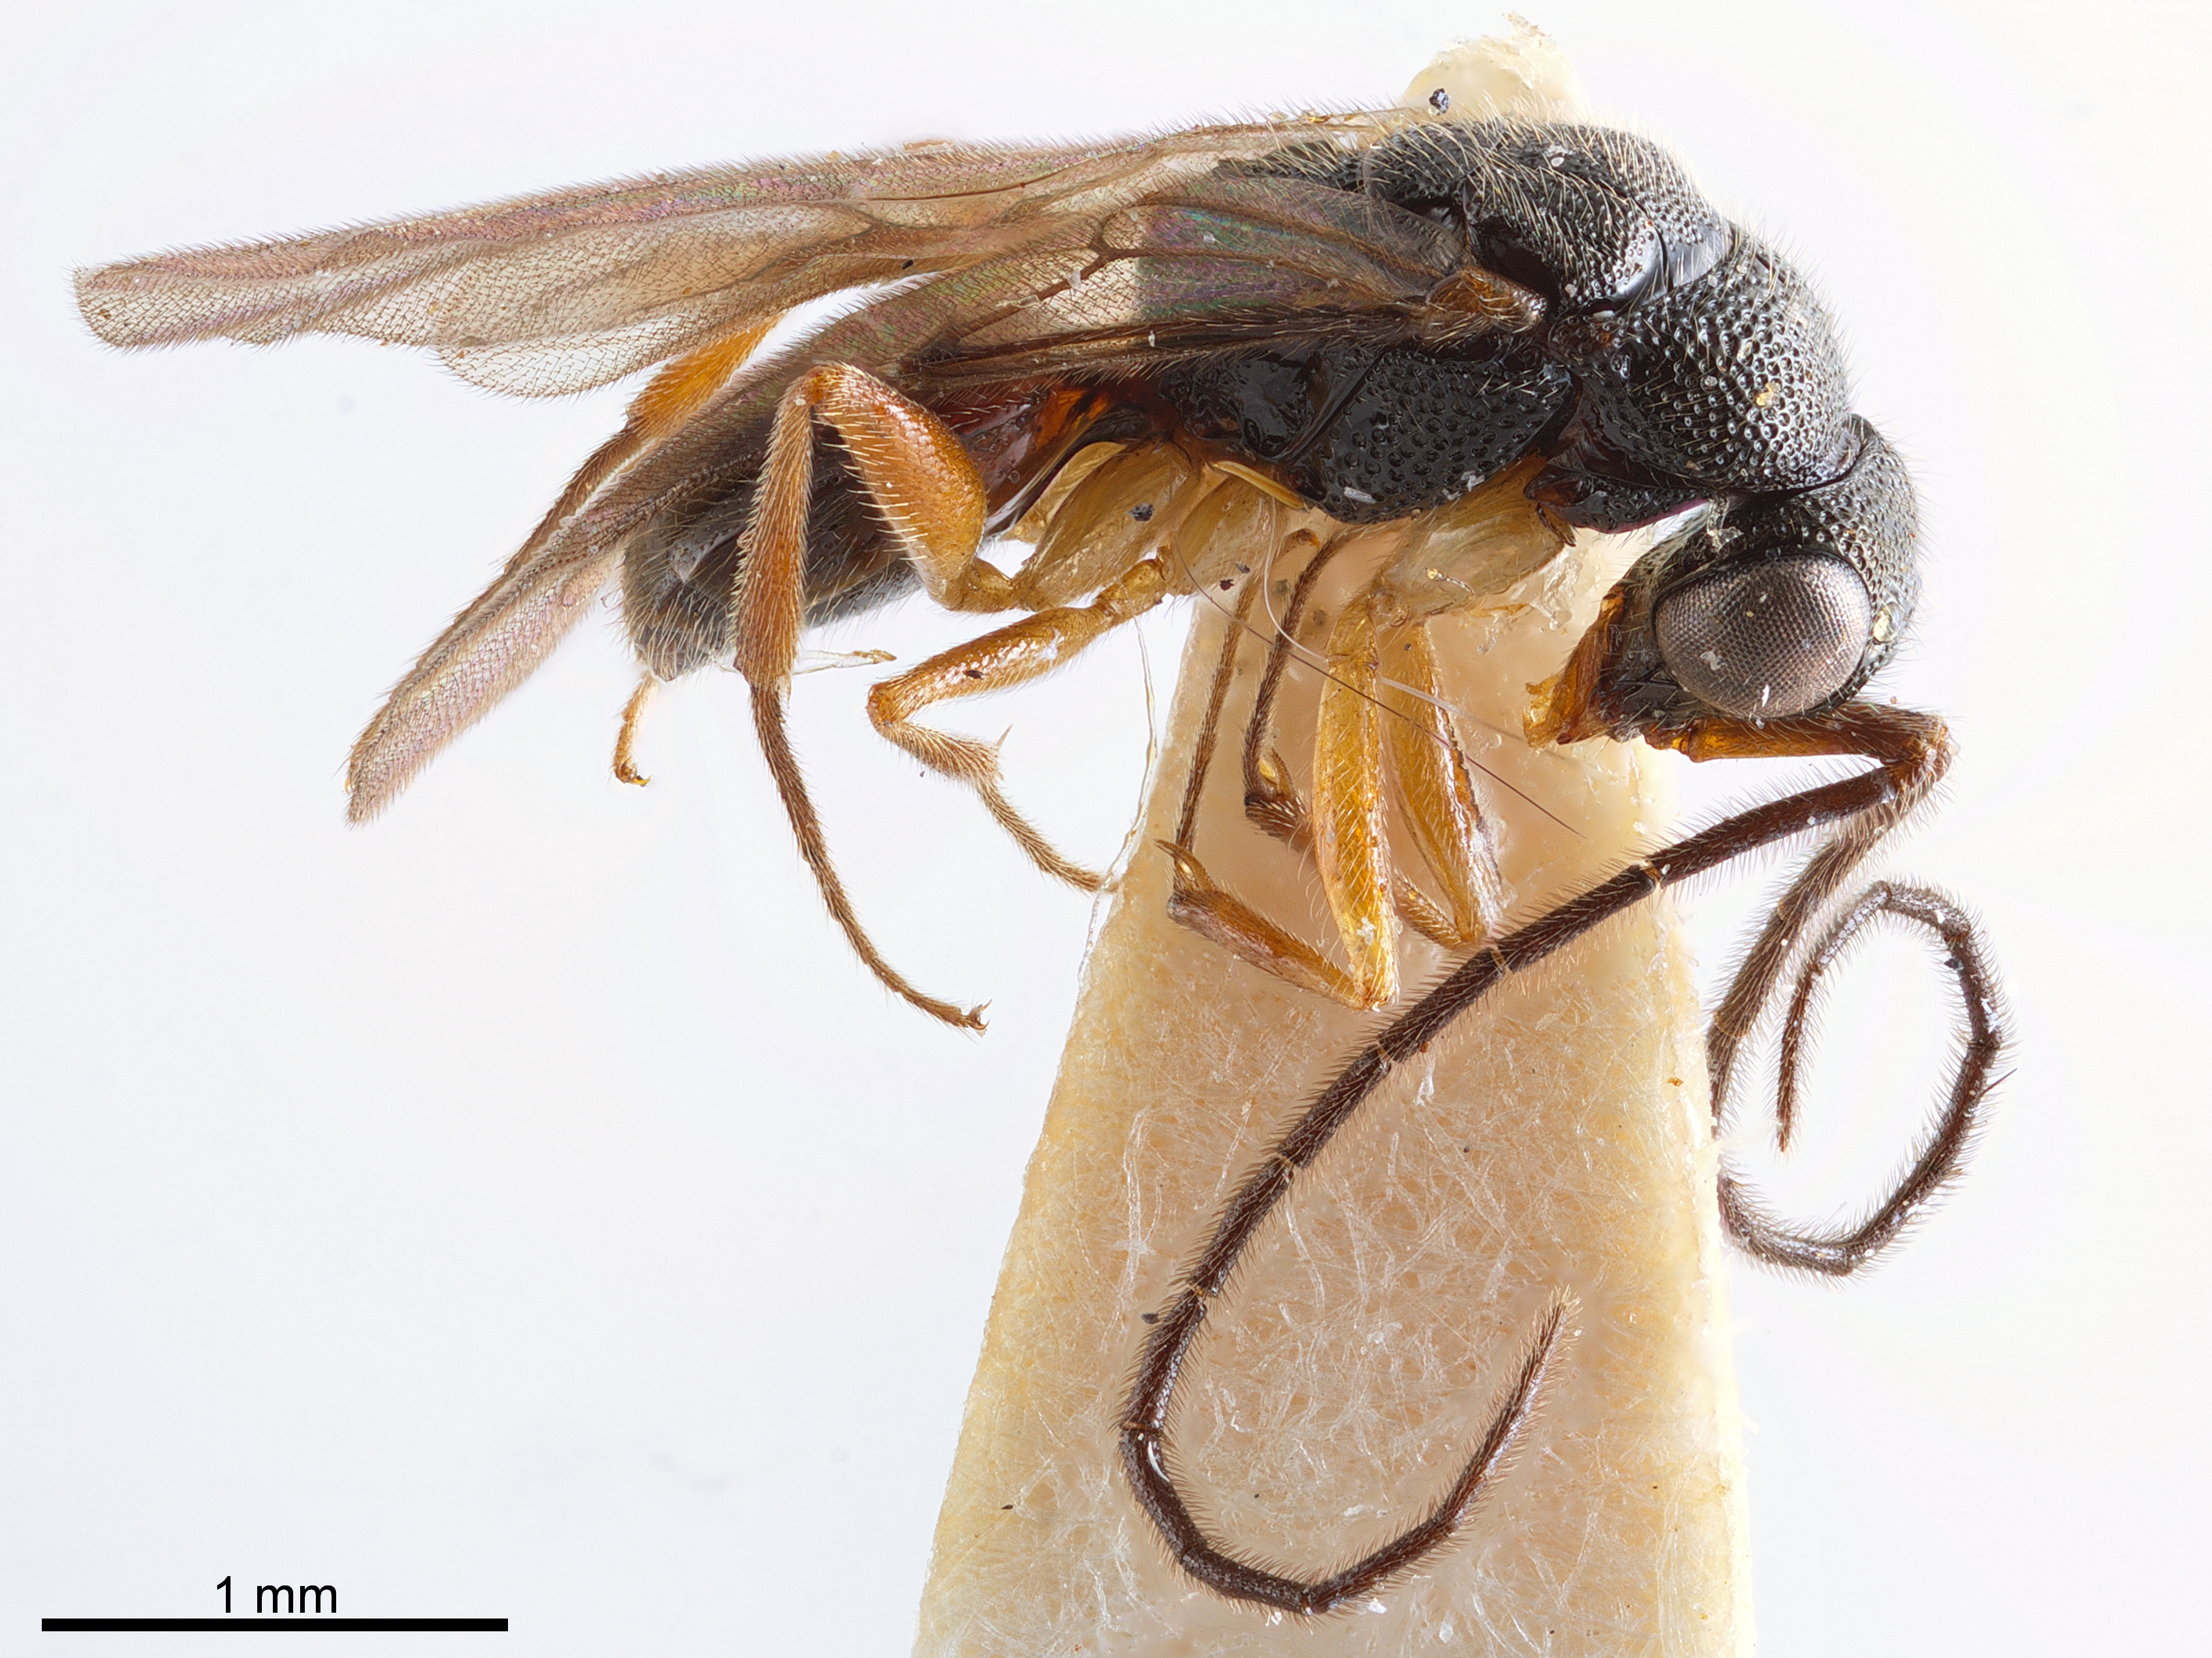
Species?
Indothrix wijesinhei
